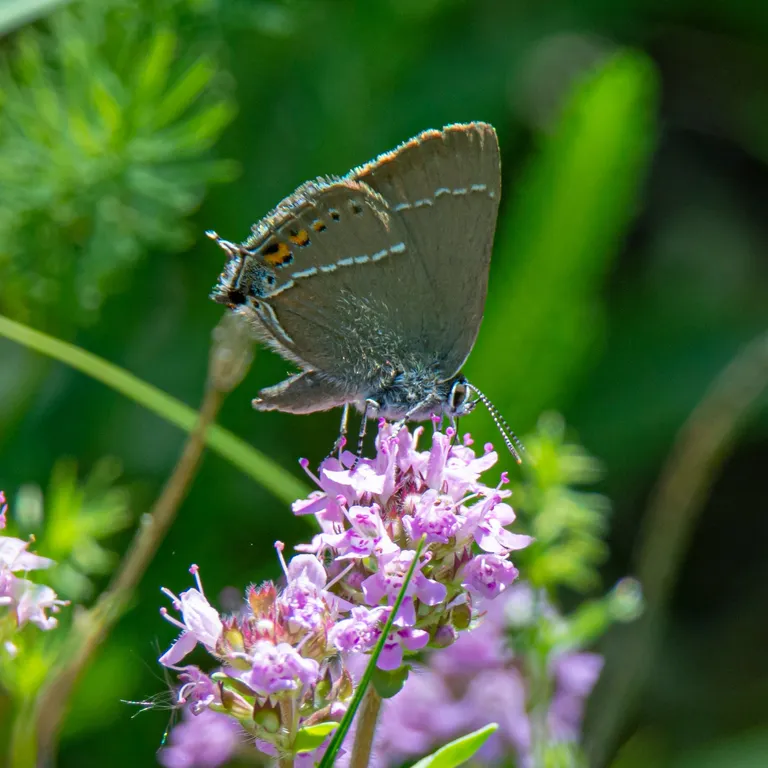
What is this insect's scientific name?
Satyrium spini (also Tuttiola spini)
